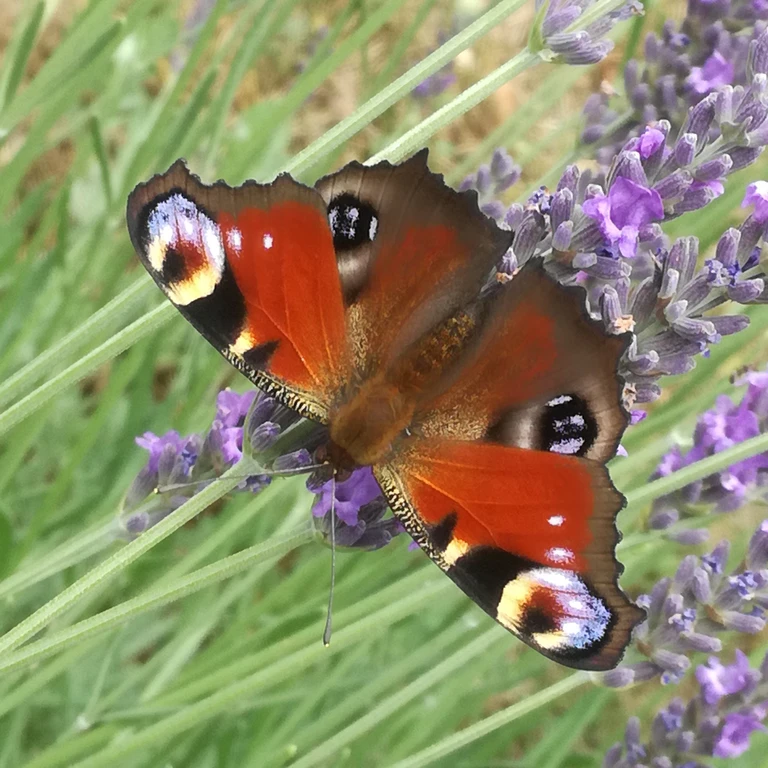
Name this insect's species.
Aglais io
